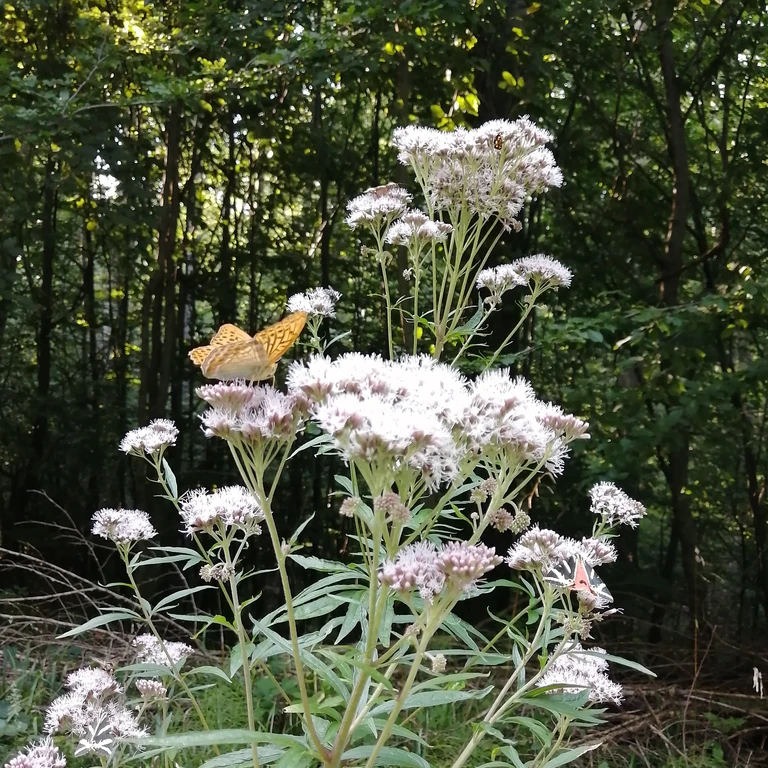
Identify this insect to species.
Argynnis paphia
